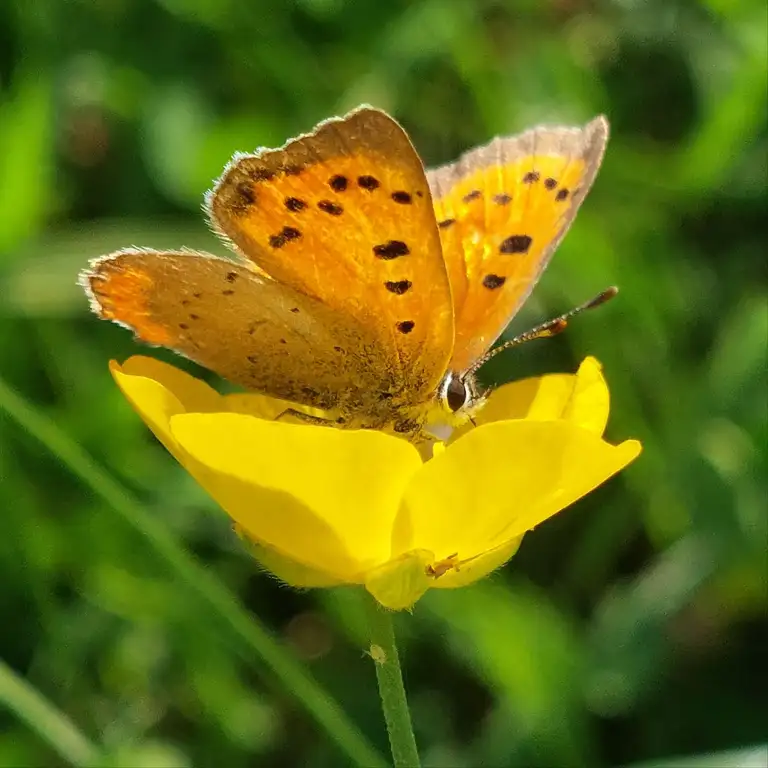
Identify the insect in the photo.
Lycaena phlaeas
